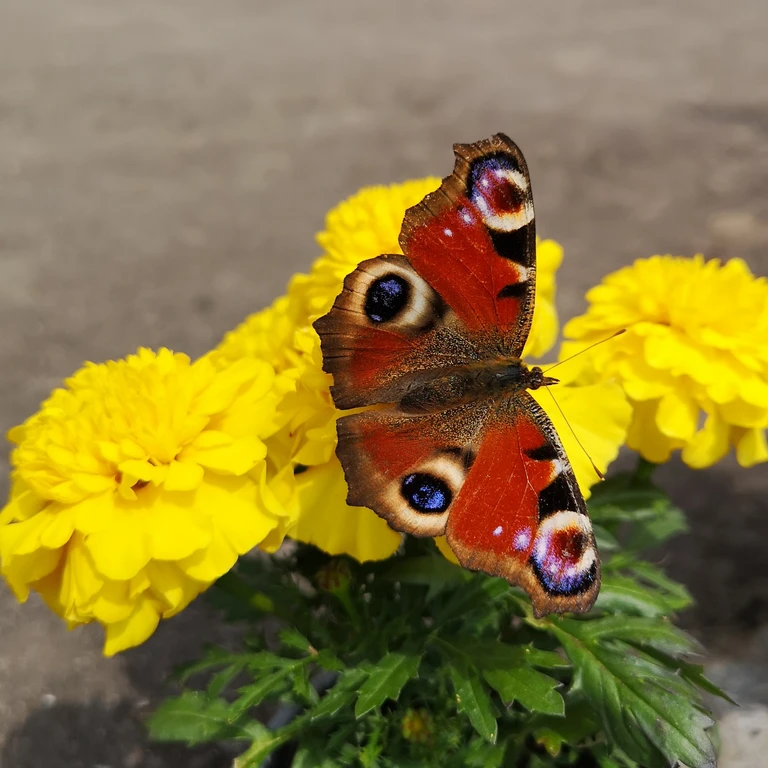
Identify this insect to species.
Aglais io
